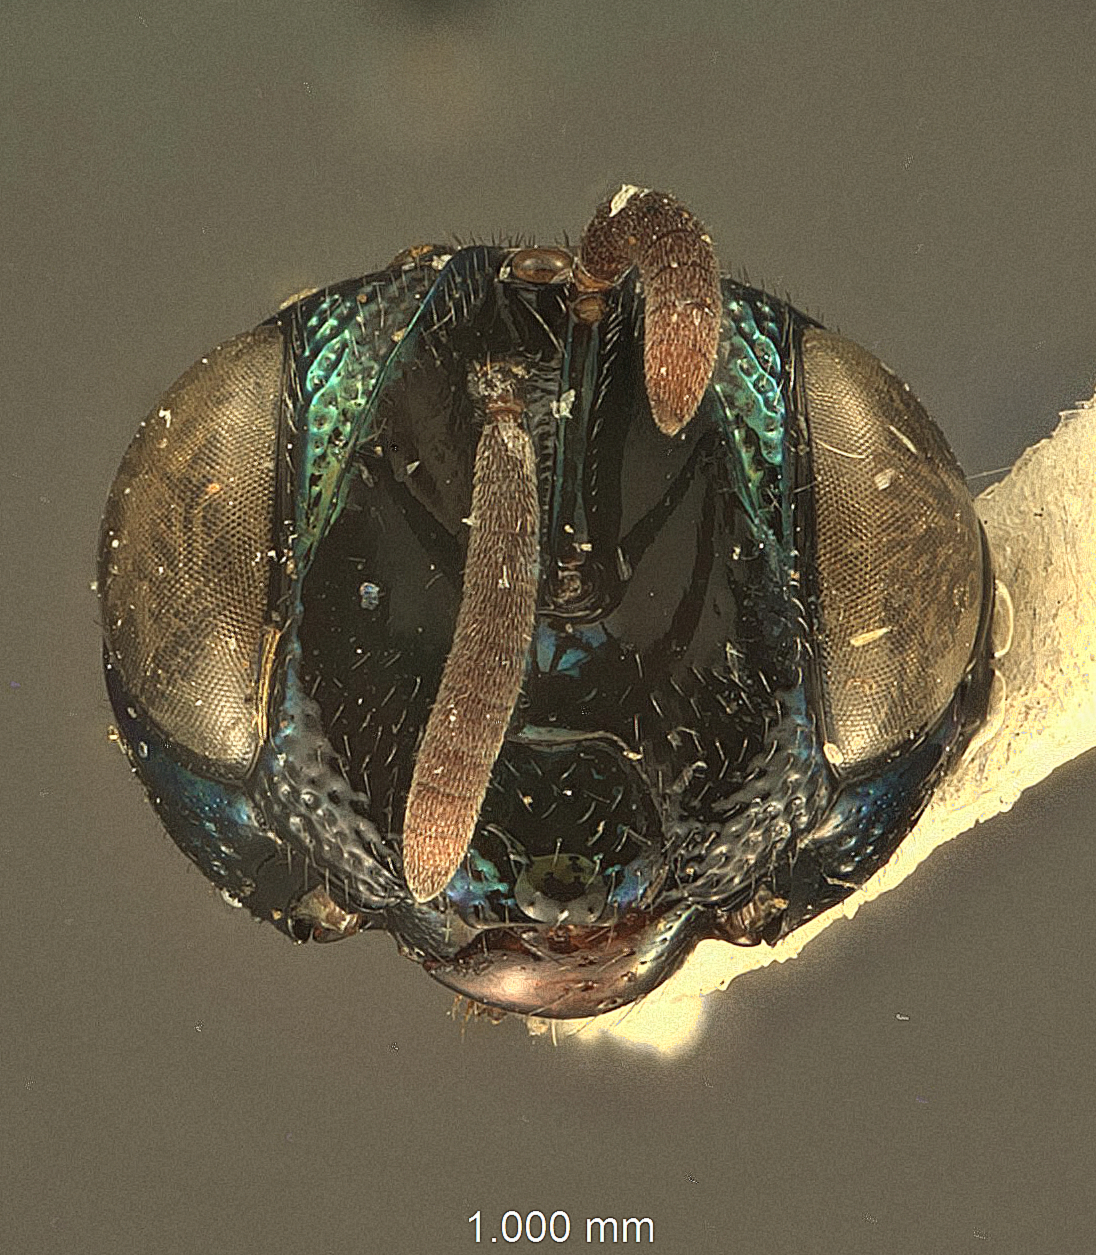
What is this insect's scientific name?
Perilampus luzonensis
